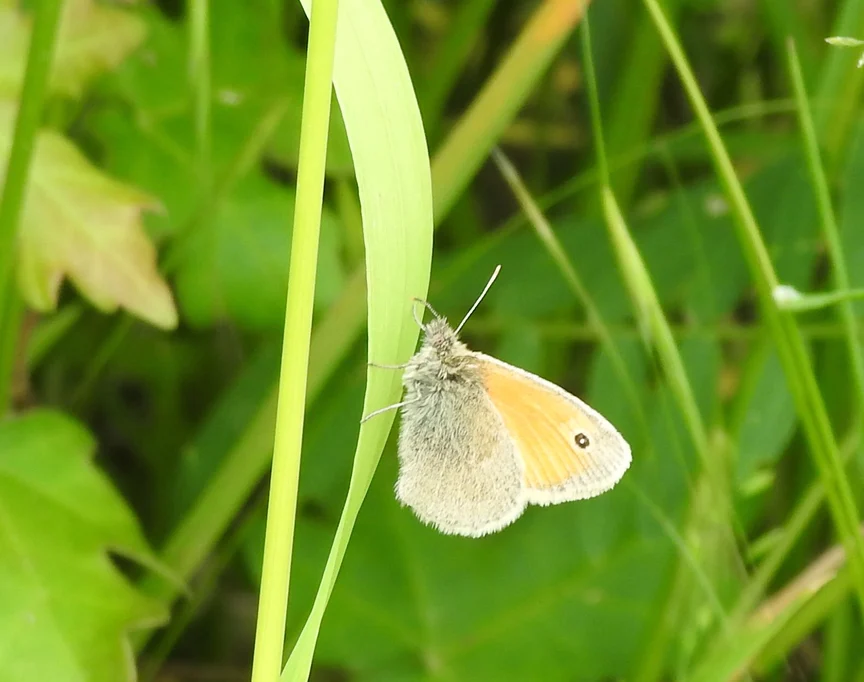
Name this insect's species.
Coenonympha pamphilus
